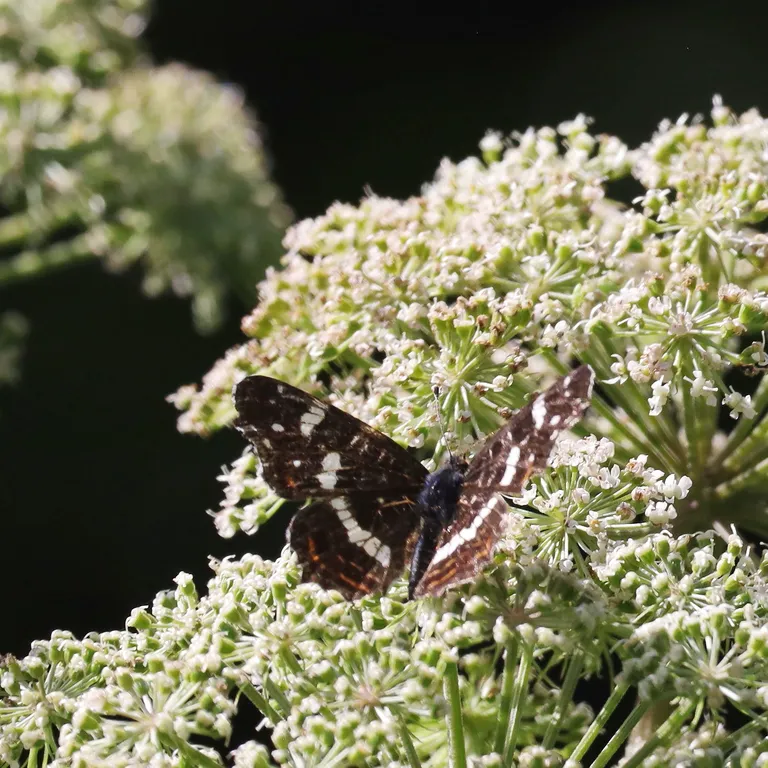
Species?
Araschnia levana
